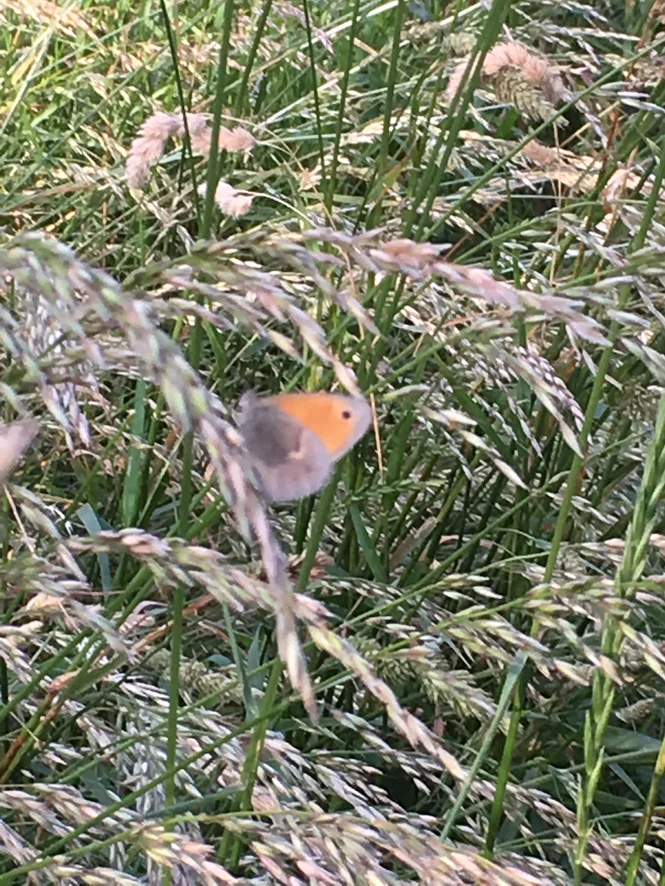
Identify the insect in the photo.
Coenonympha pamphilus
